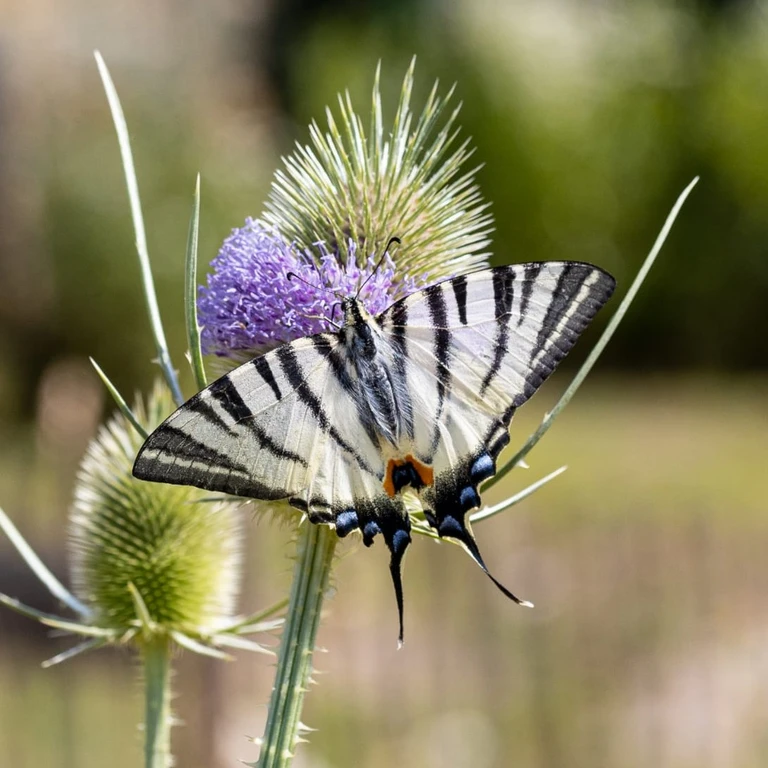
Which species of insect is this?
Iphiclides podalirius
